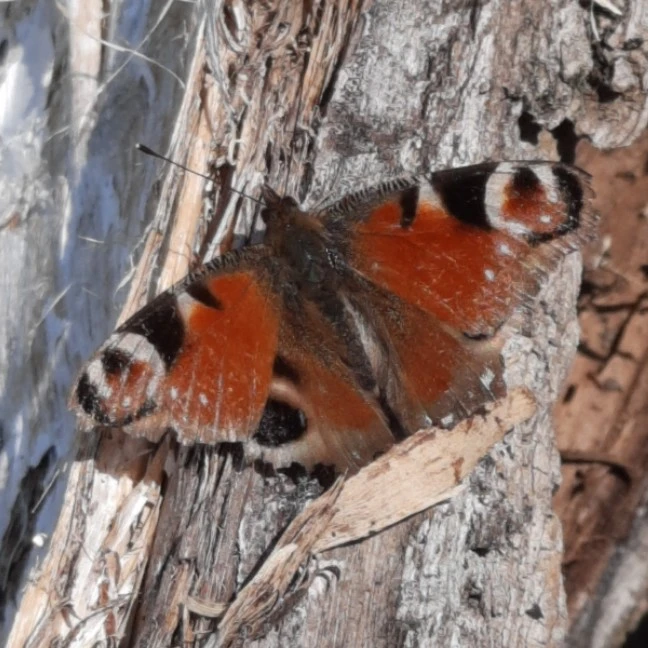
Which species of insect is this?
Aglais io
